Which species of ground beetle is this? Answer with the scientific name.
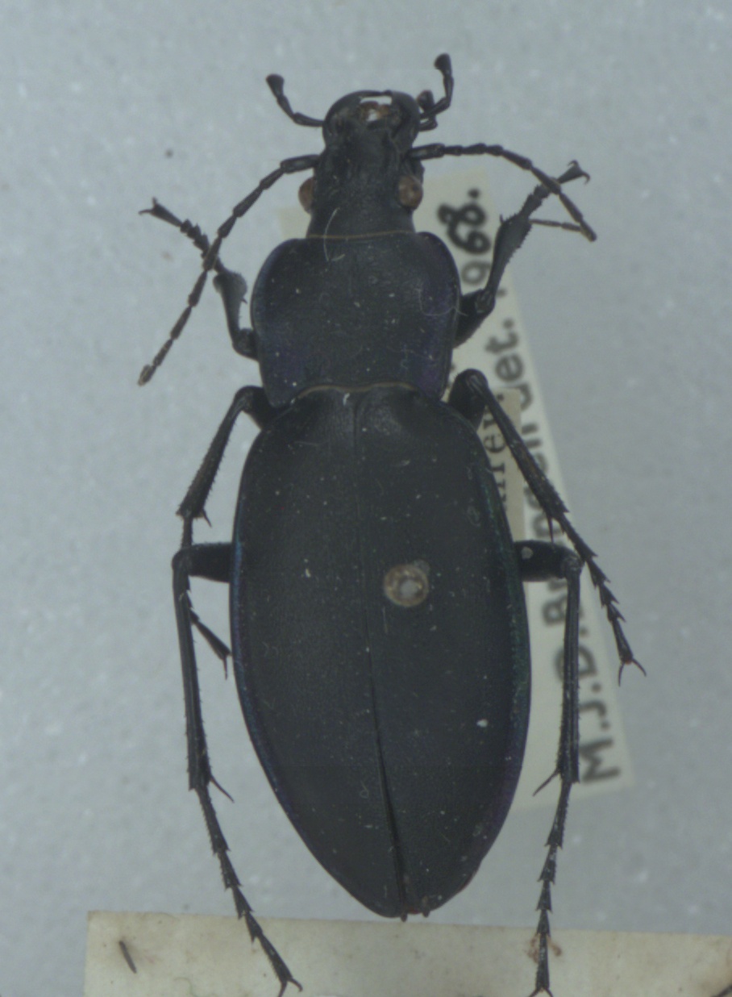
Carabus violaceus
